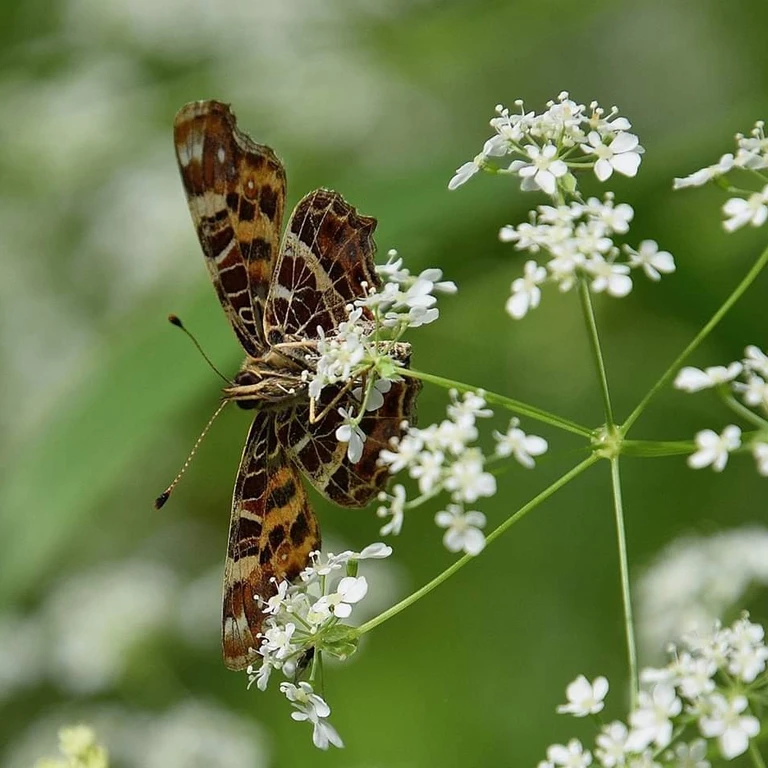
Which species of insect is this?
Araschnia levana
